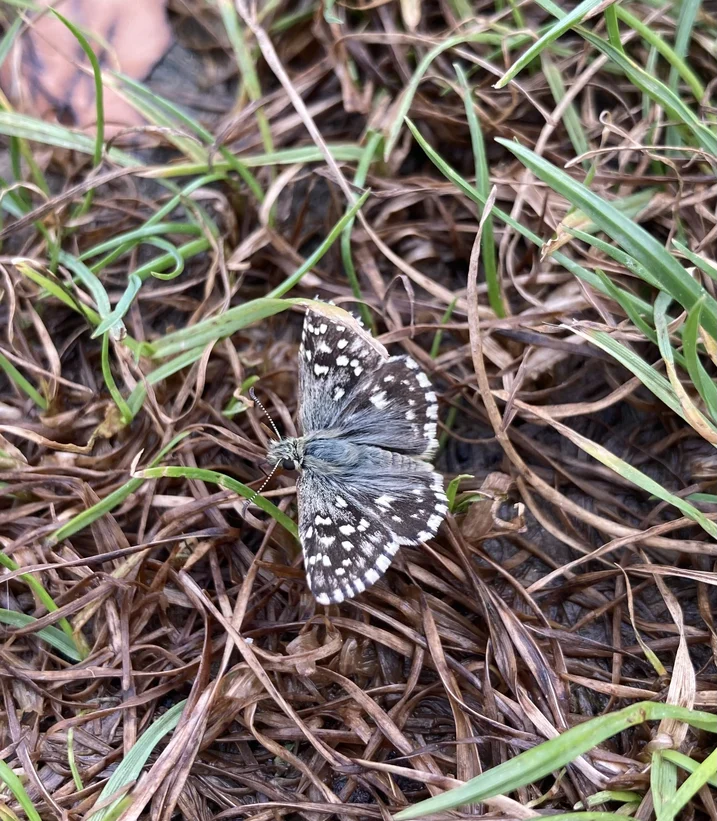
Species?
Pyrgus malvae
